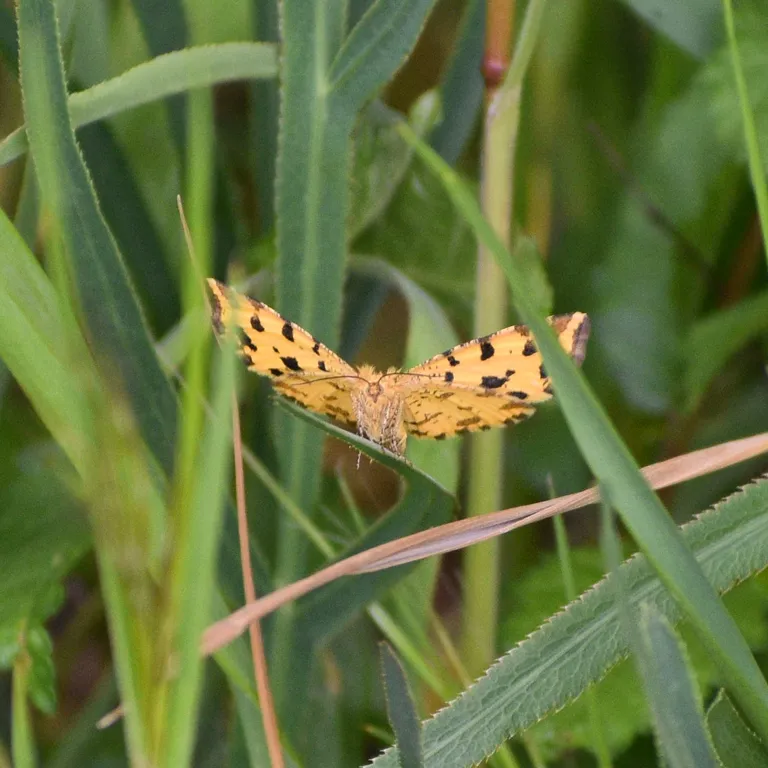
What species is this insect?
Pseudopanthera macularia
